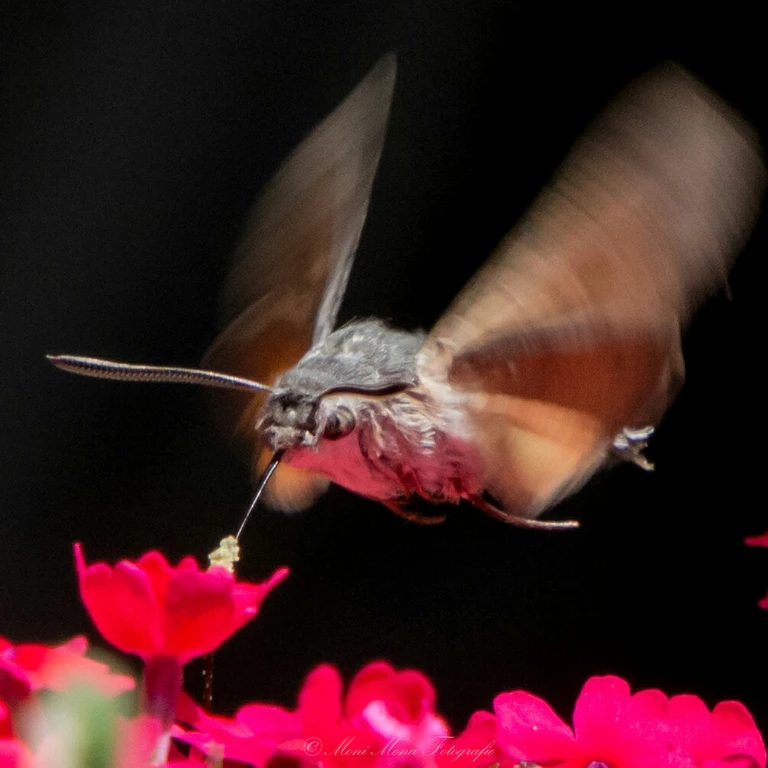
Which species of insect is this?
Macroglossum stellatarum
